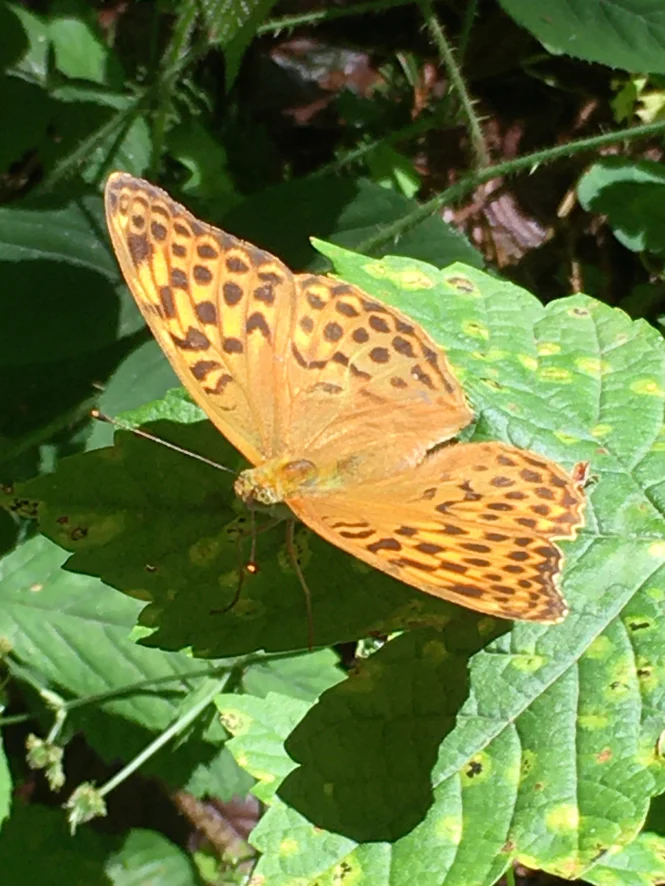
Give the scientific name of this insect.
Argynnis paphia
